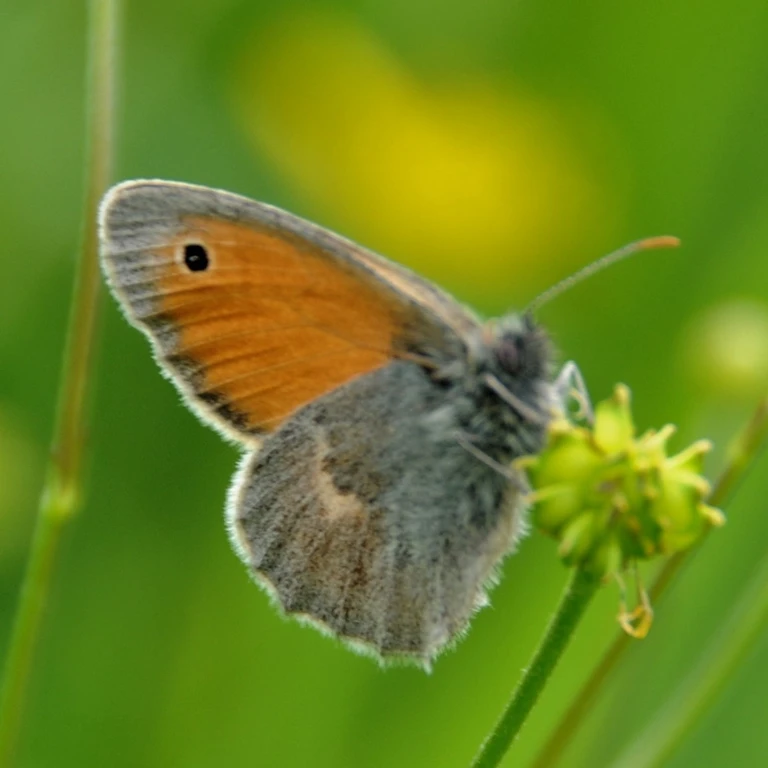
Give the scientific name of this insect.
Coenonympha pamphilus
